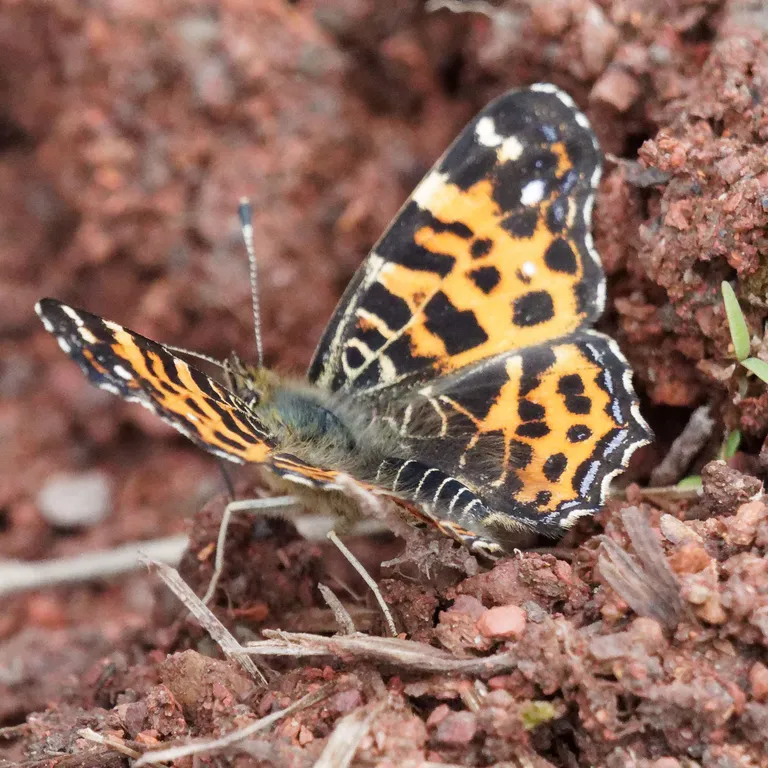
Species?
Araschnia levana
